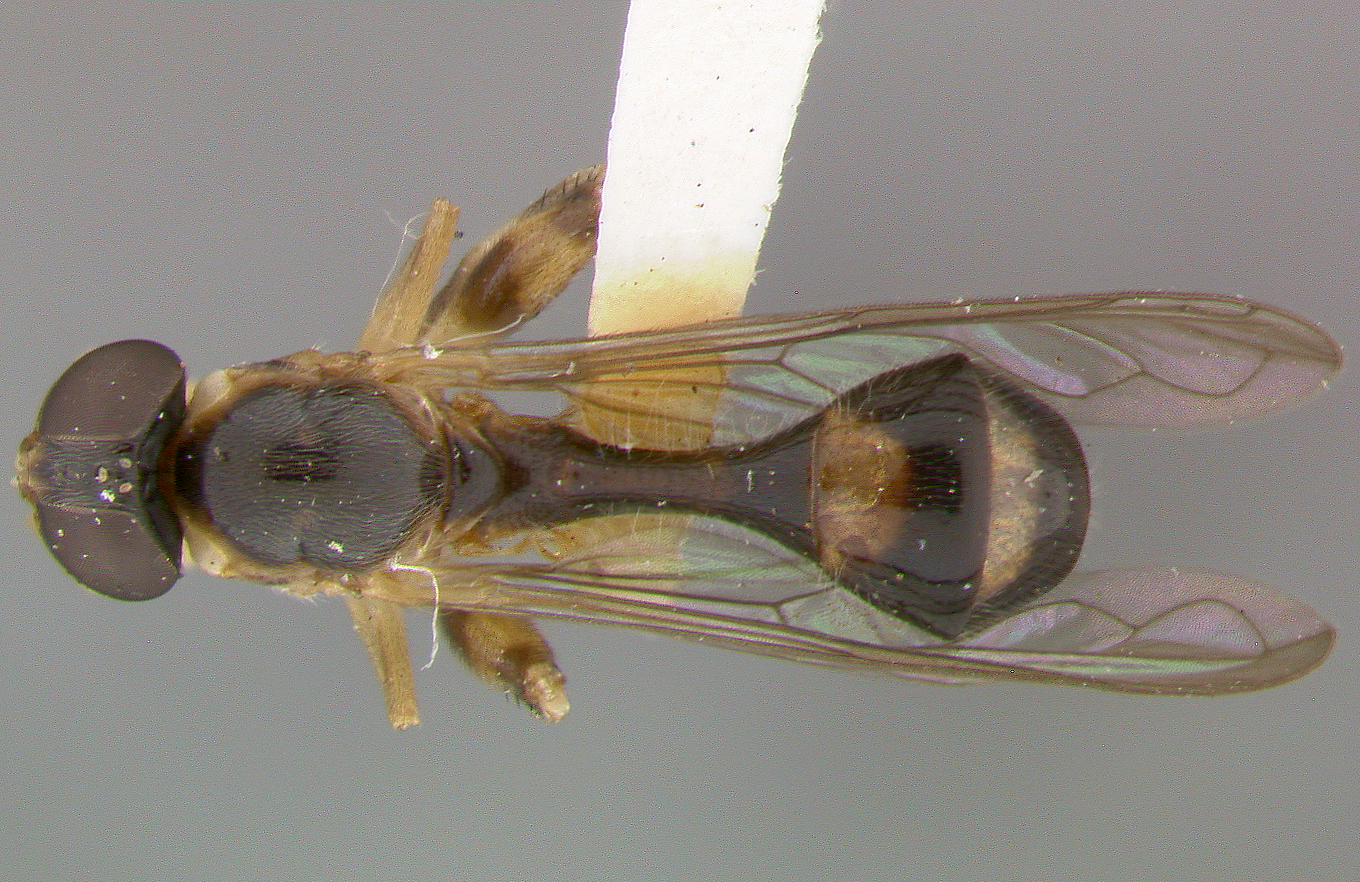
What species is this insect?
Sphegina biannulata
